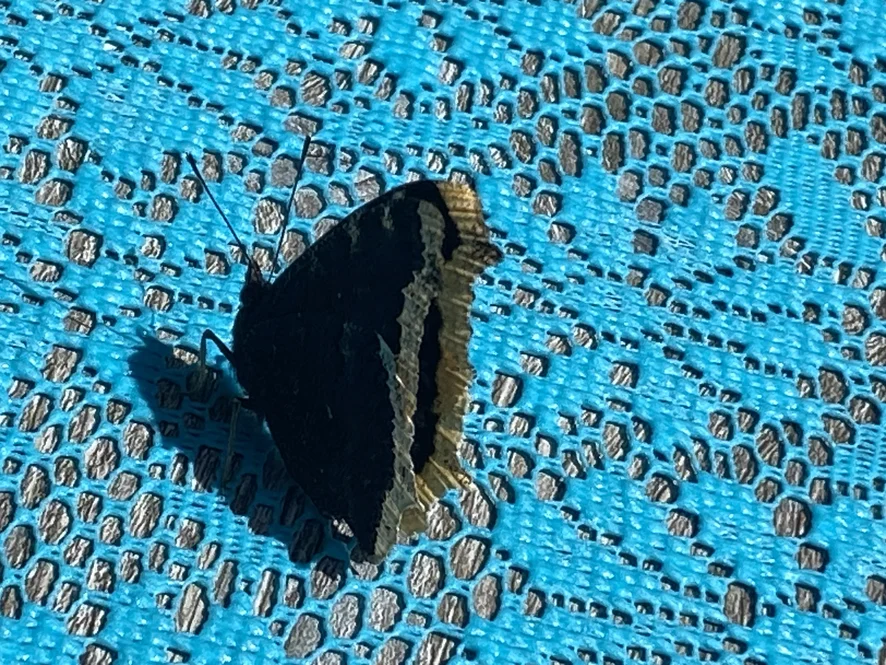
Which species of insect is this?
Nymphalis antiopa
